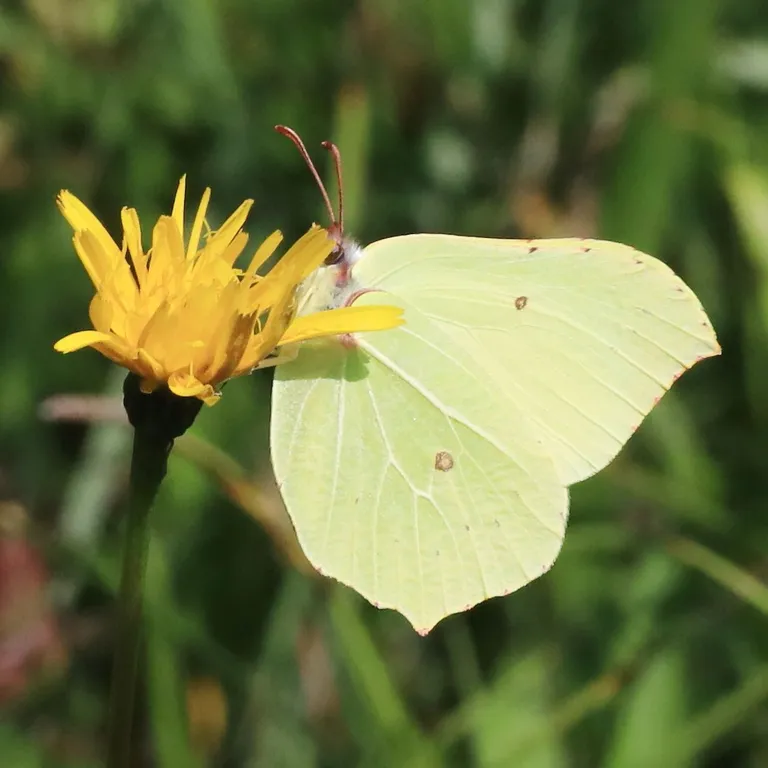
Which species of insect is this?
Gonepteryx rhamni
